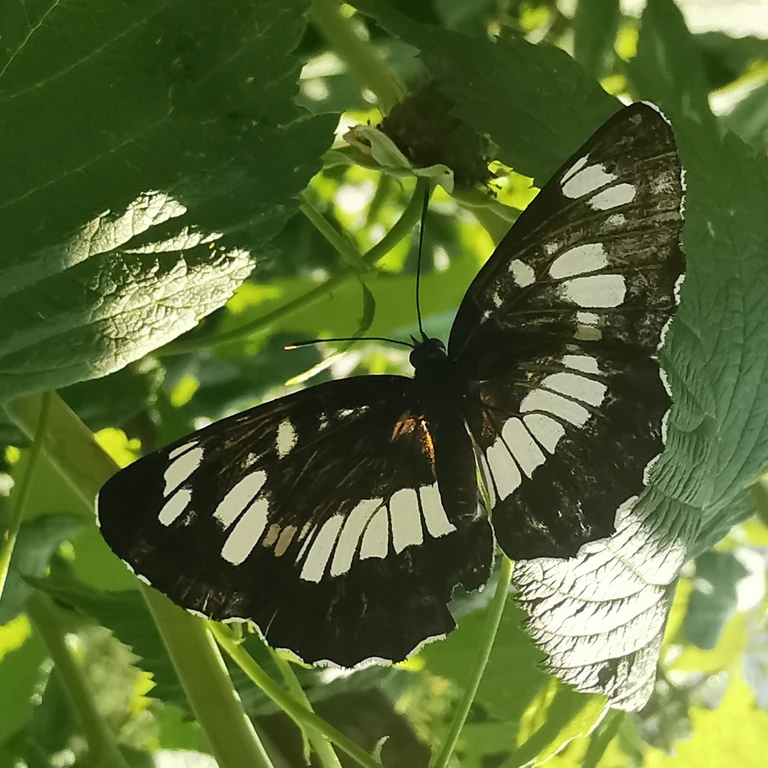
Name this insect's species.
Neptis rivularis
